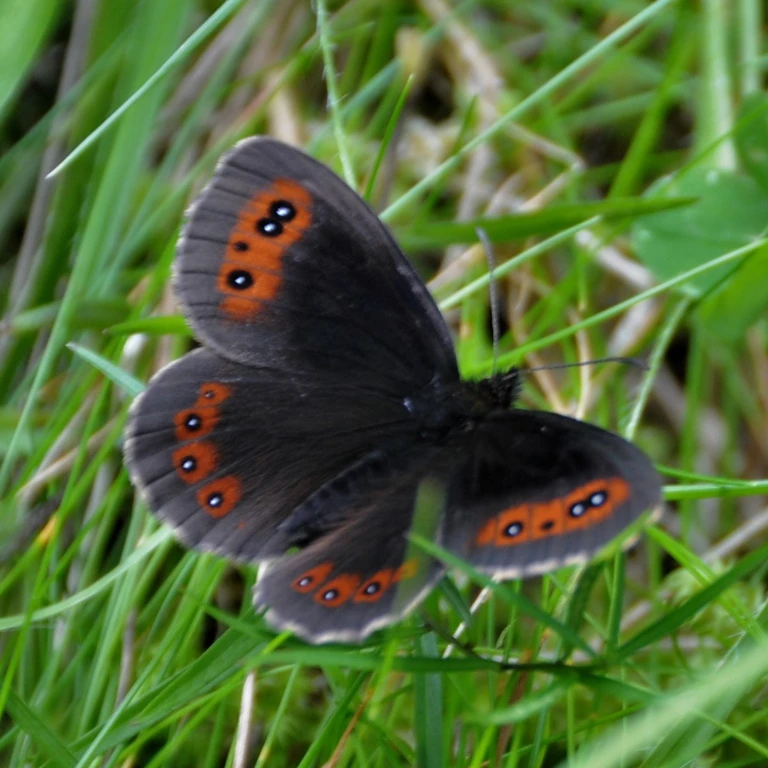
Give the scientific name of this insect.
Erebia ligea
